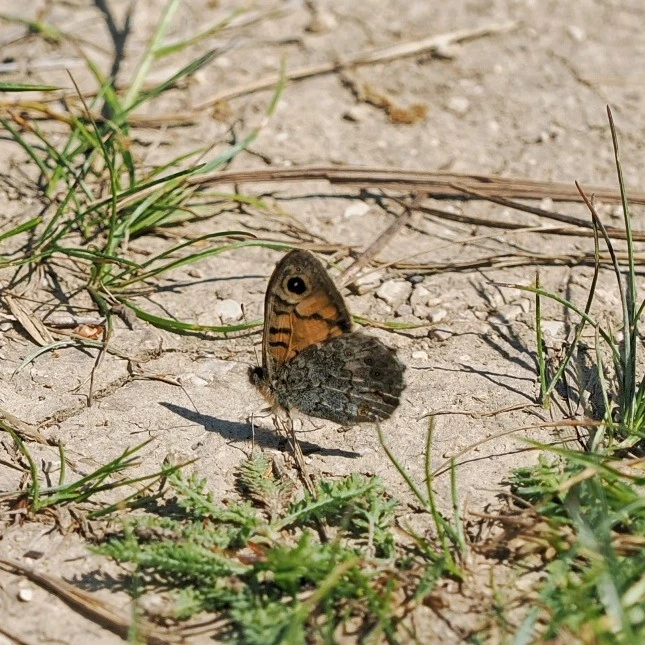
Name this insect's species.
Lasiommata megera (also Pararge megera)
